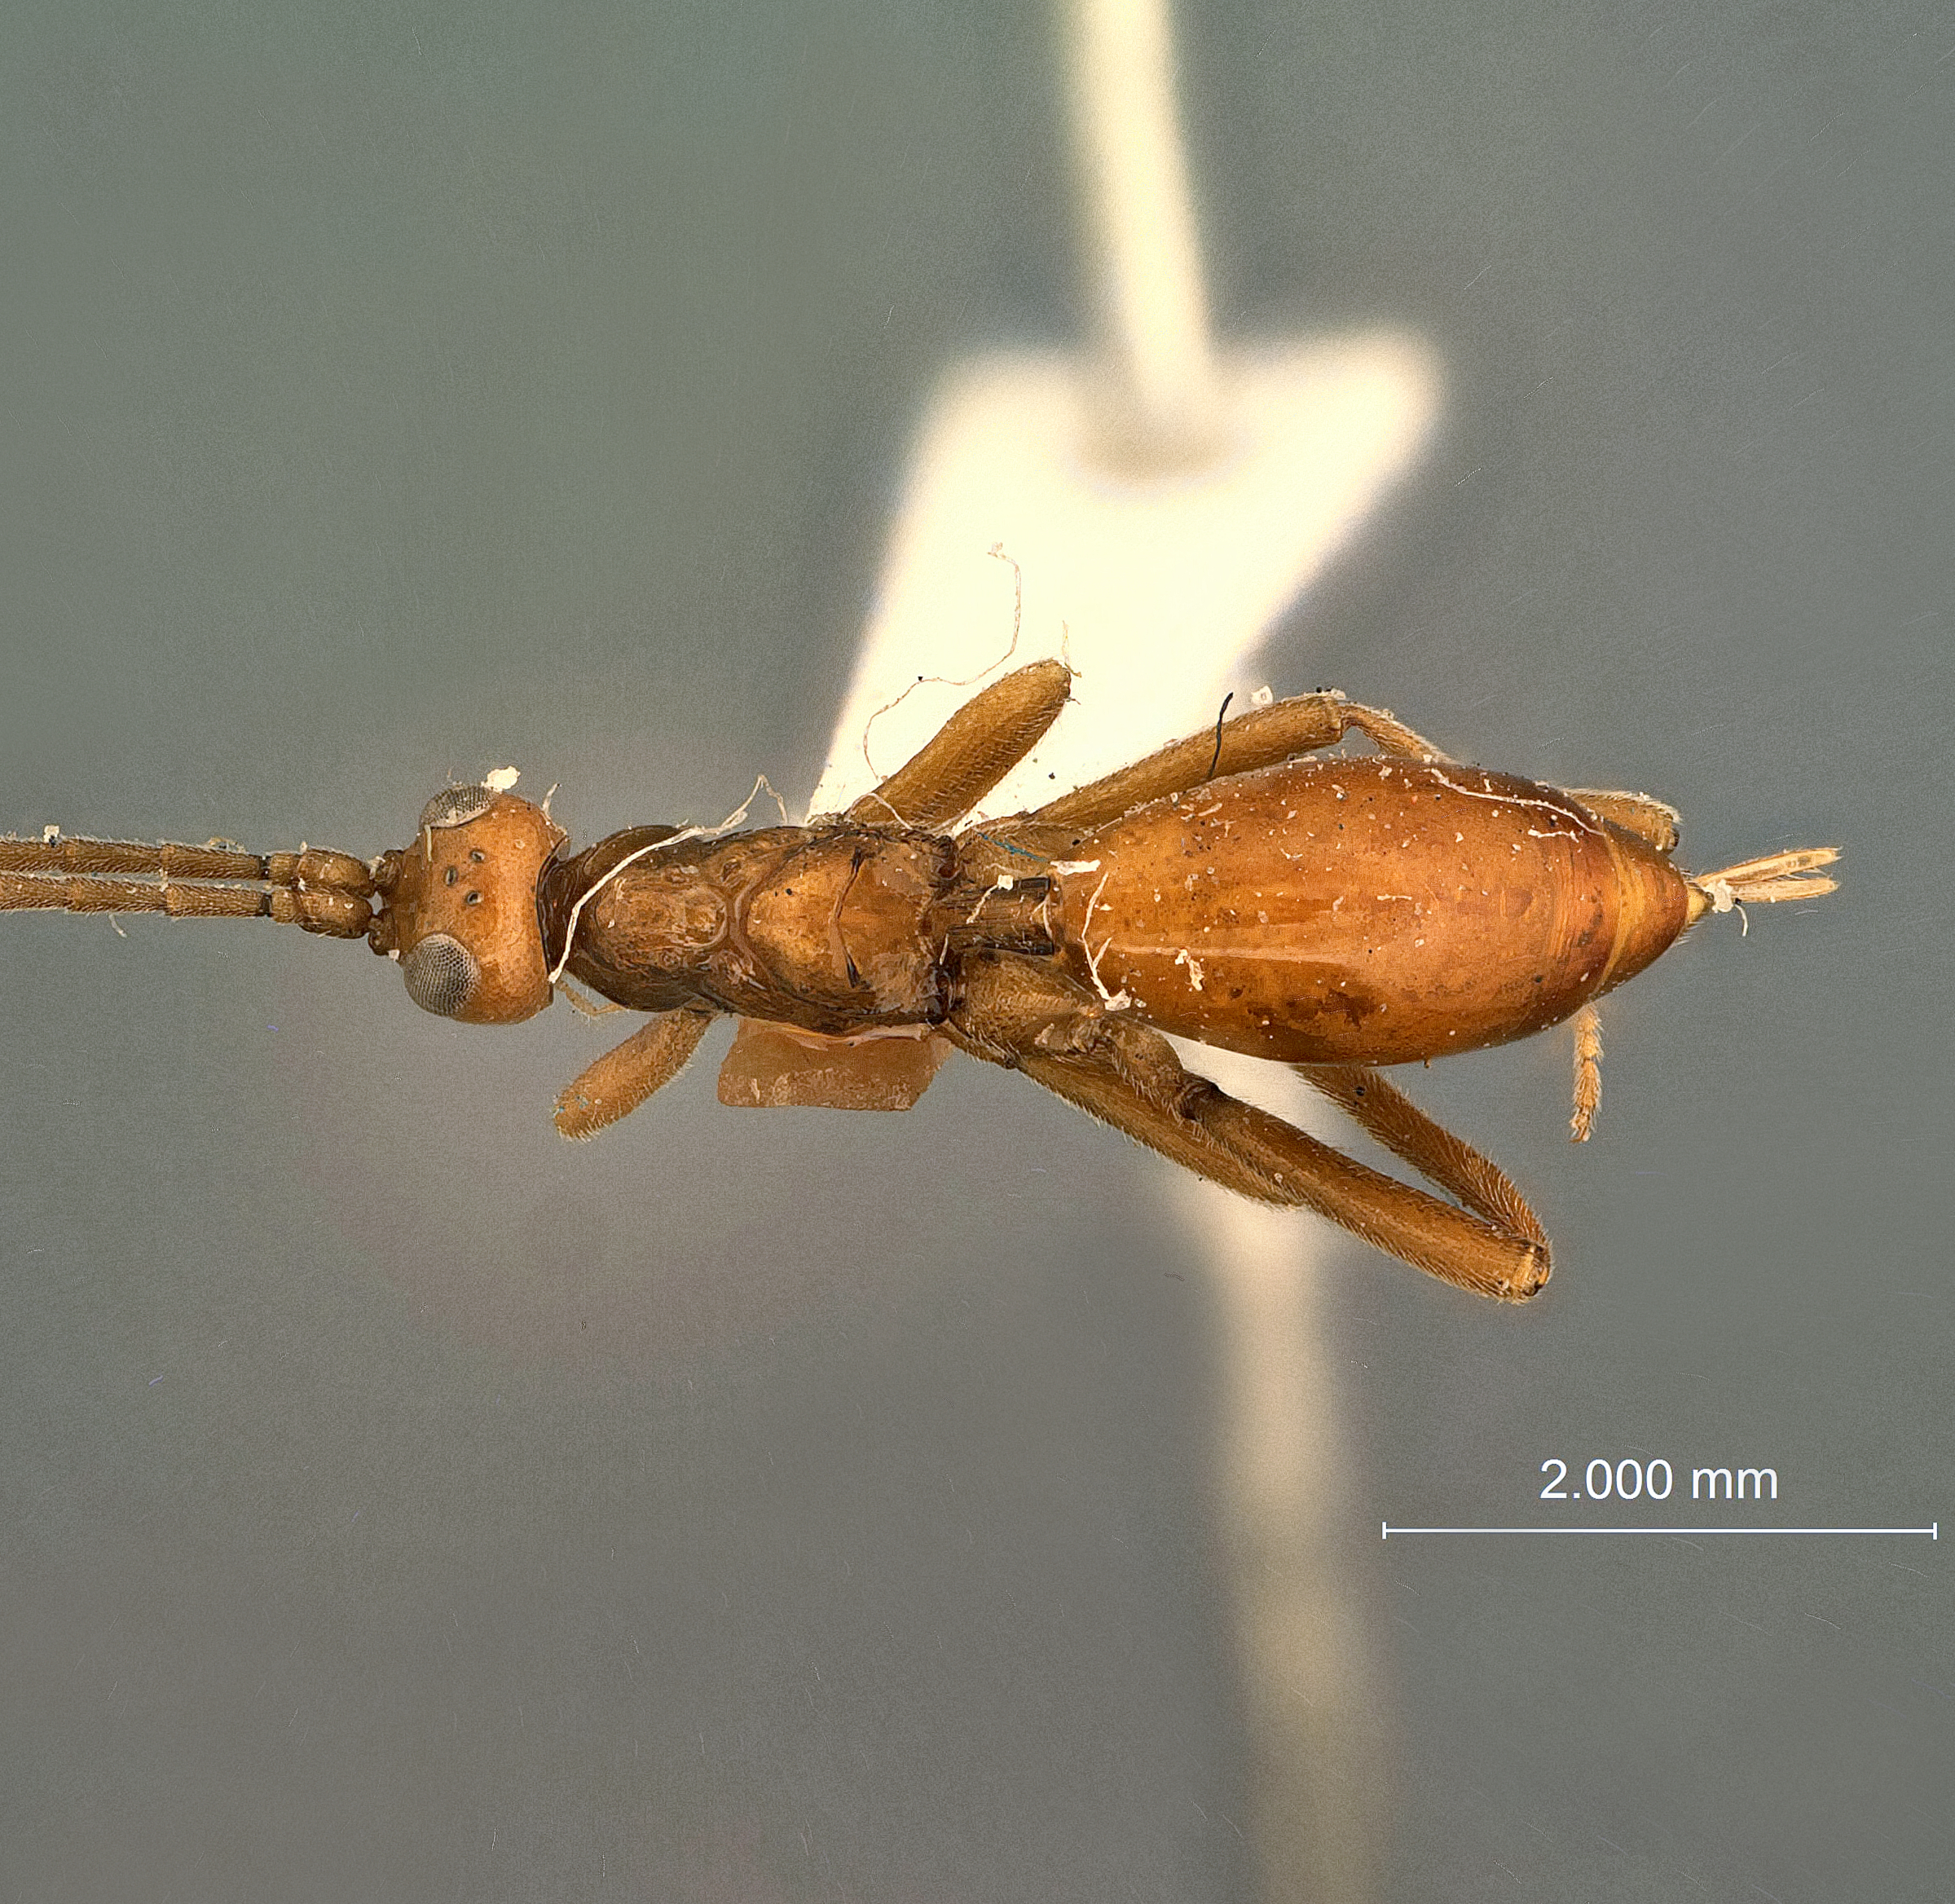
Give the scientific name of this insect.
Cremnodes alaskensis
